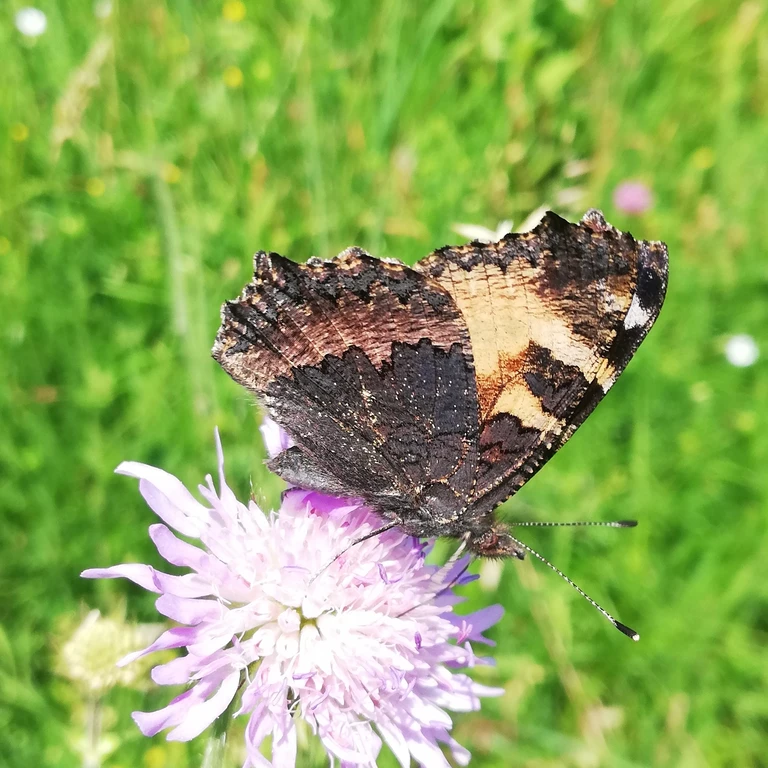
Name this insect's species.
Aglais urticae
